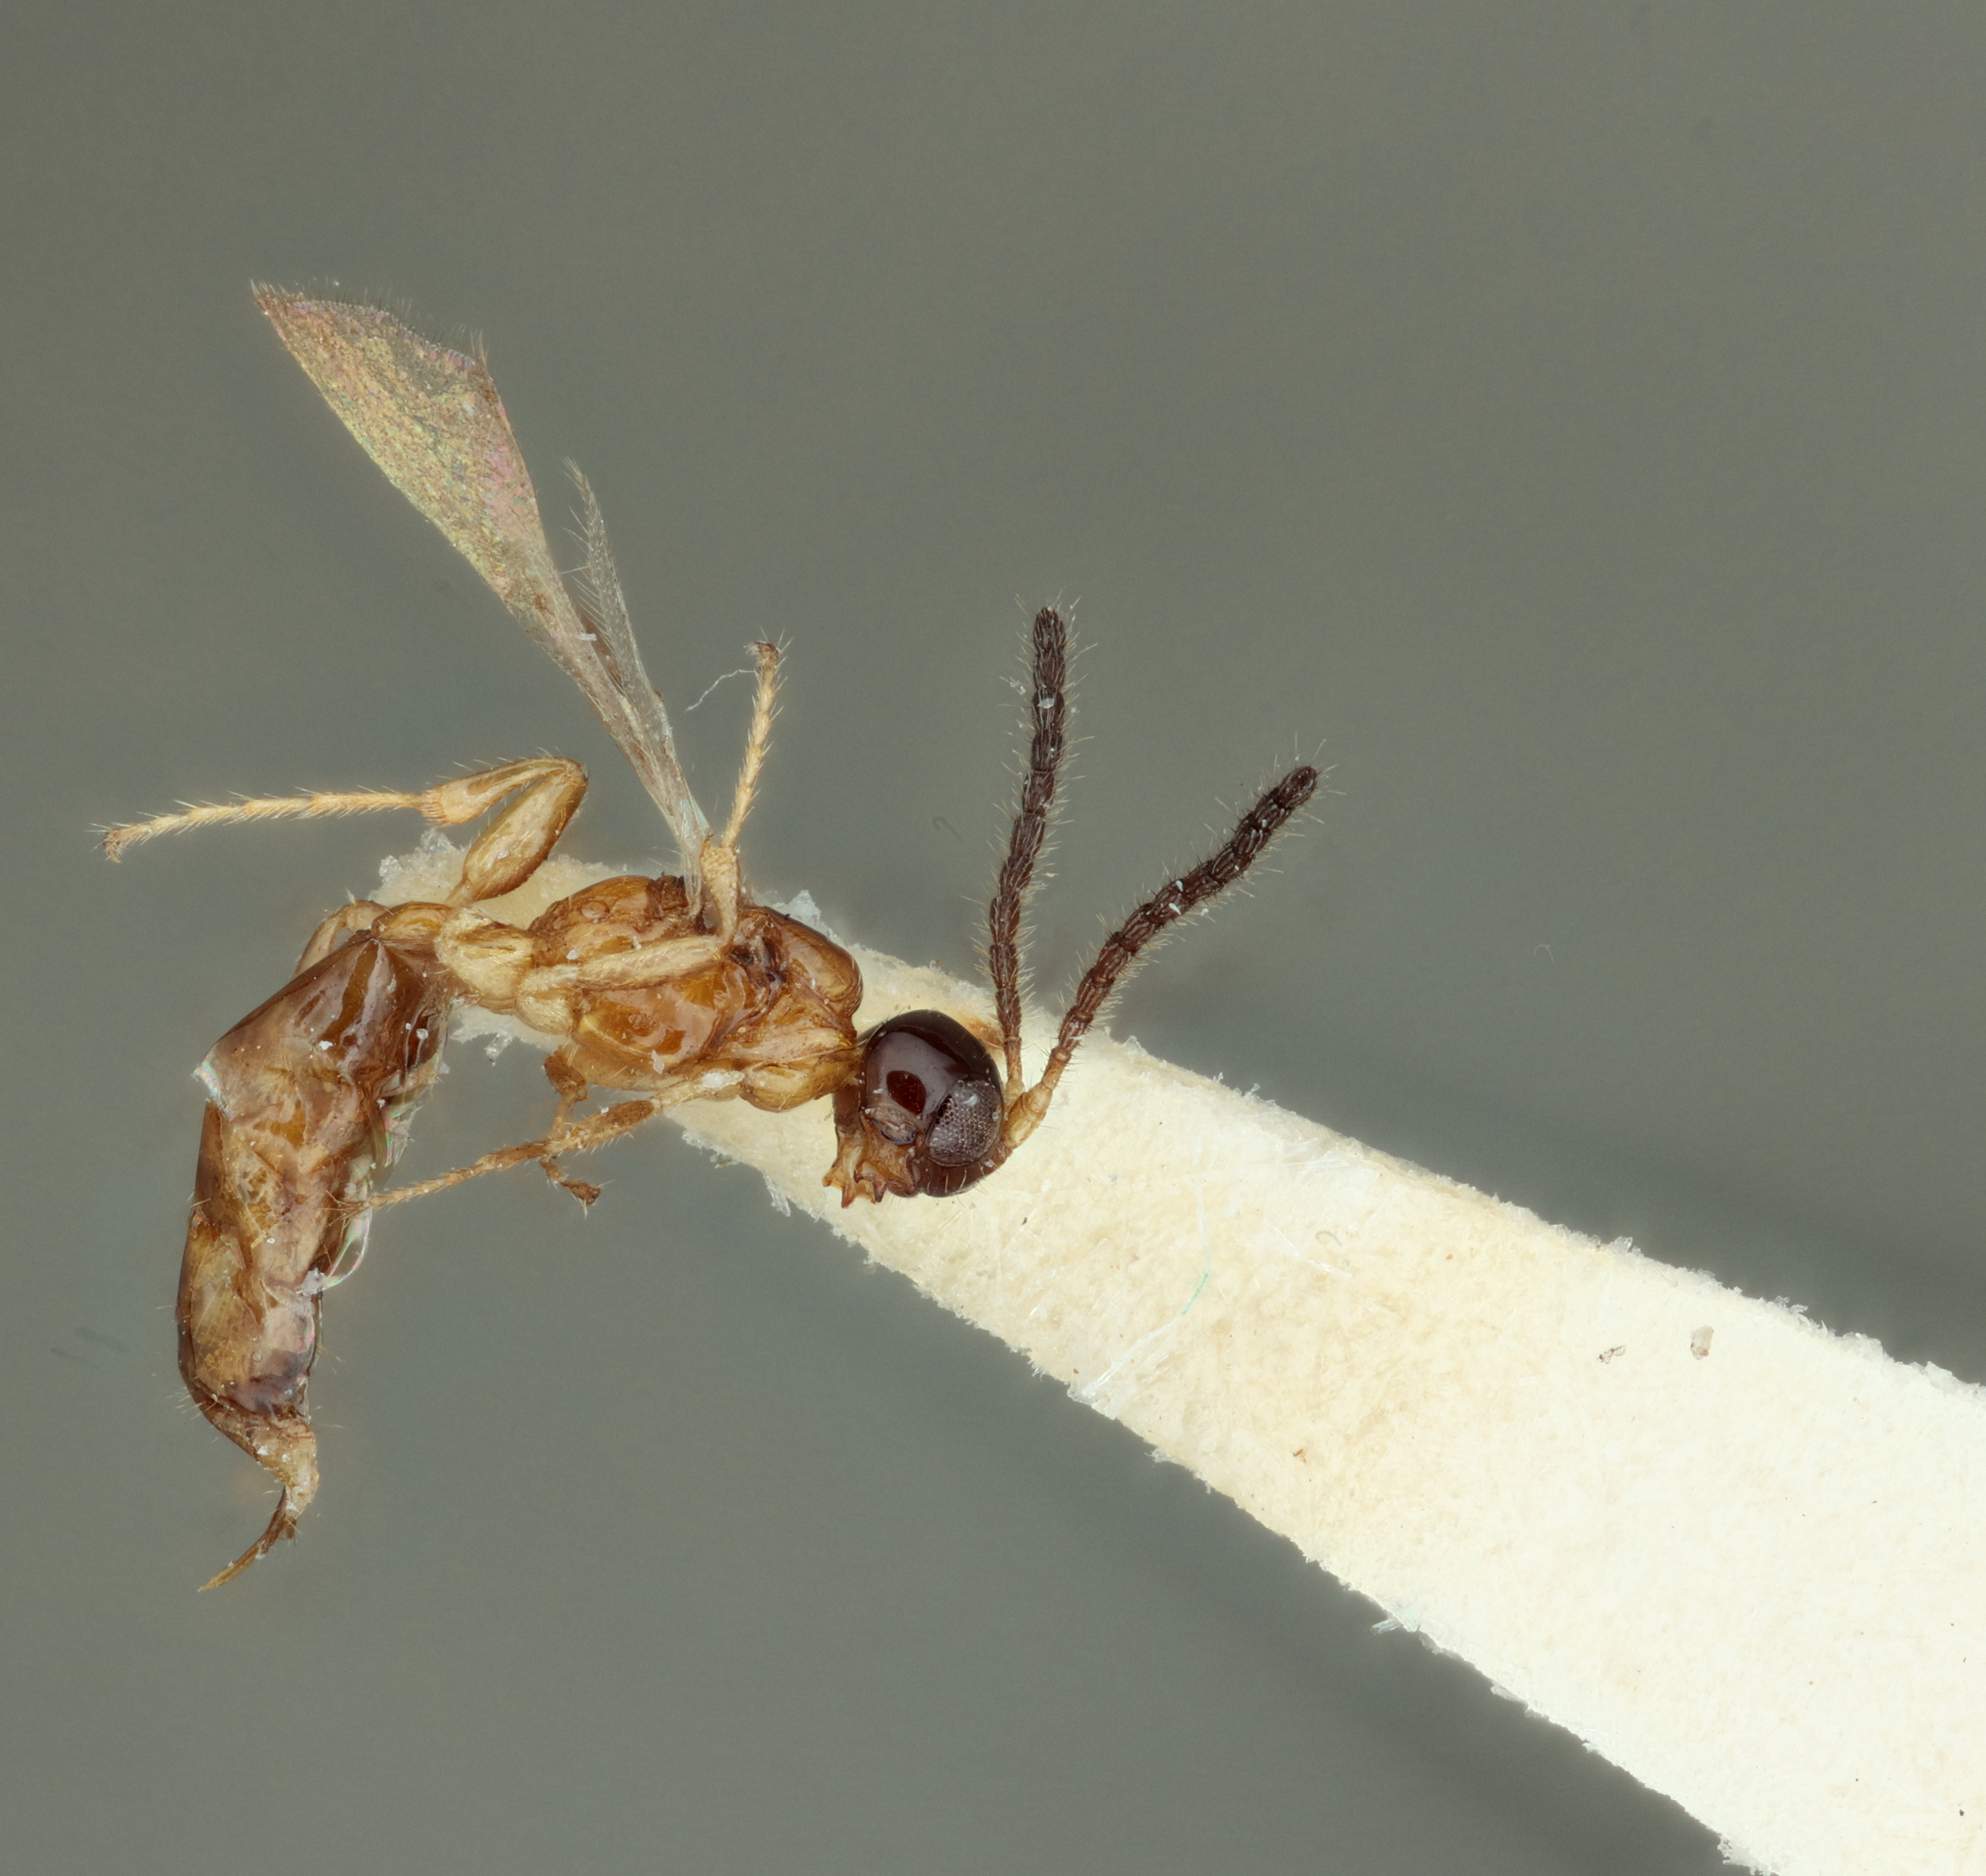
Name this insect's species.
Aspilota cubiceps
